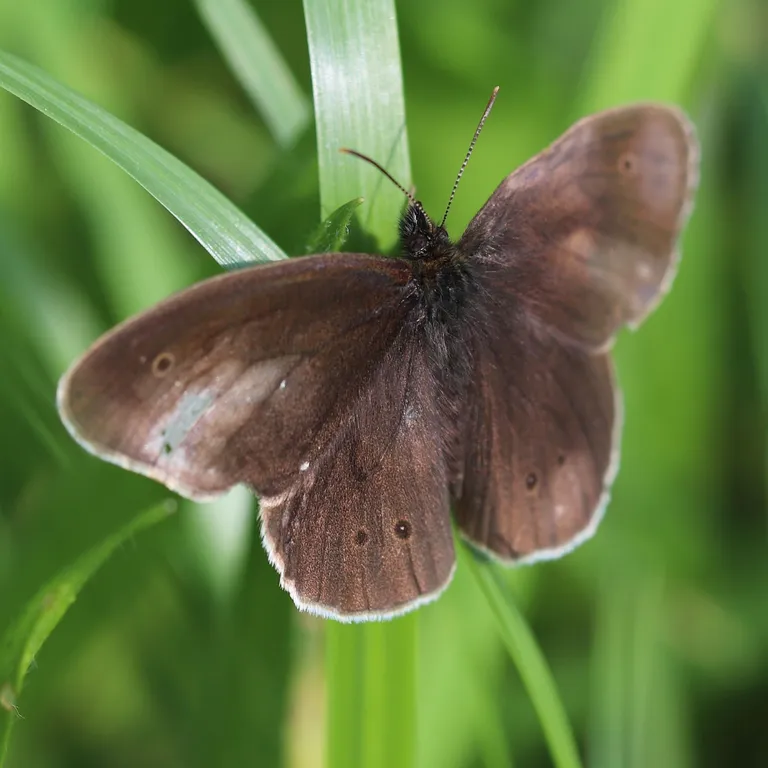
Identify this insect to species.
Aphantopus hyperantus
